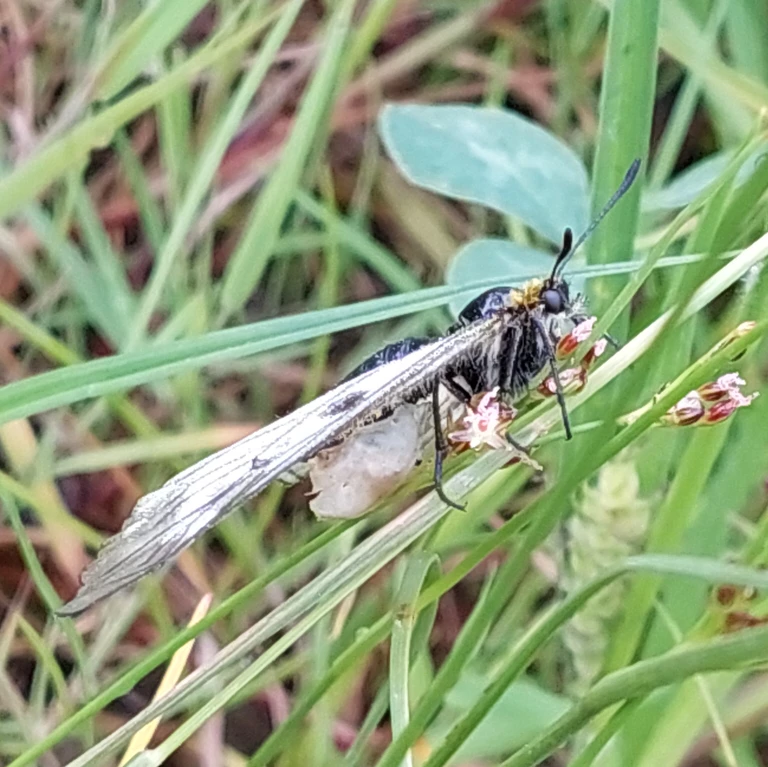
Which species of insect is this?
Parnassius mnemosyne
